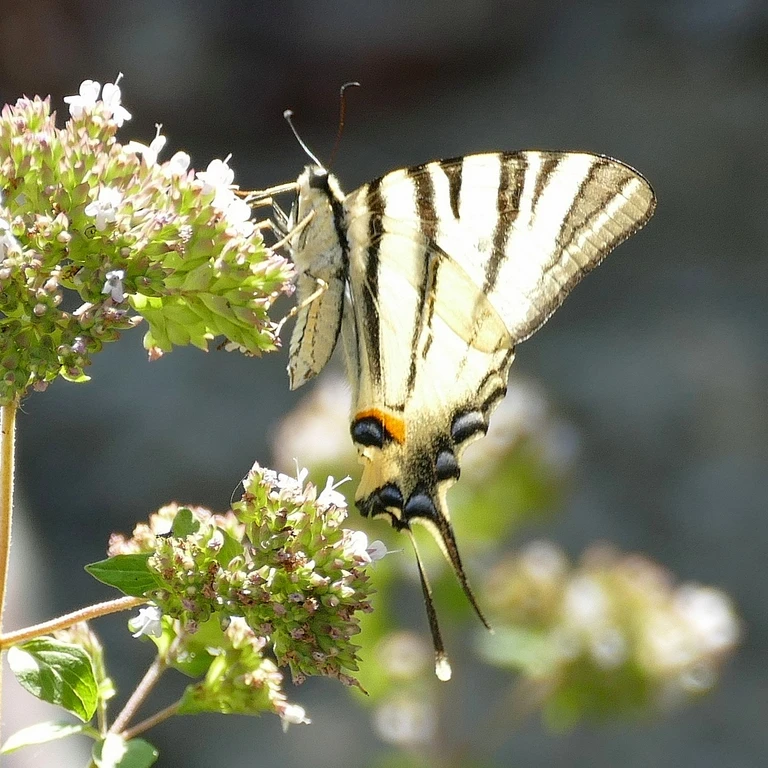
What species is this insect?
Iphiclides podalirius
